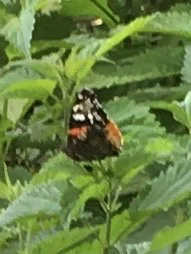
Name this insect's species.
Vanessa atalanta
